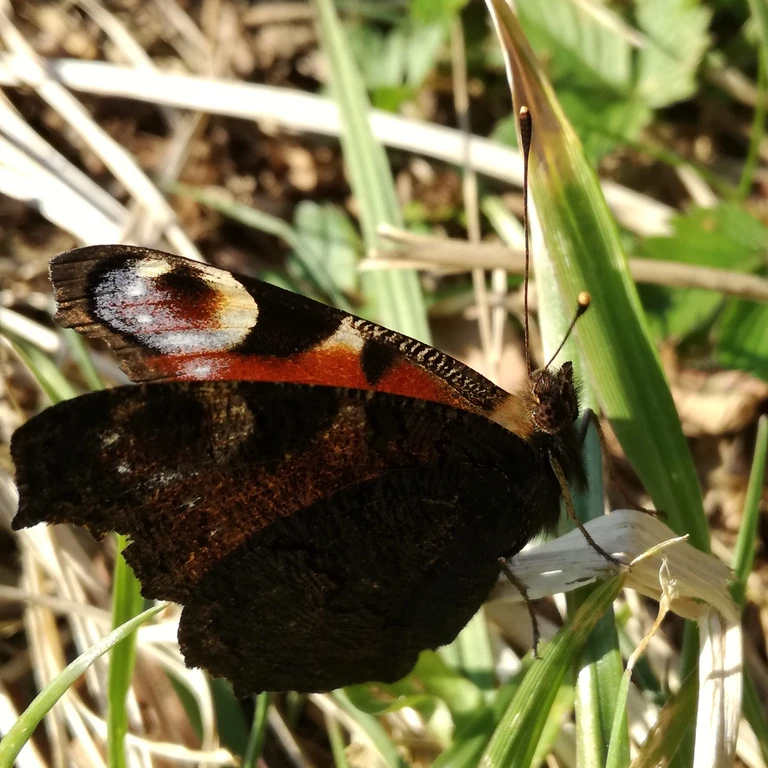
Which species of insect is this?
Aglais io
